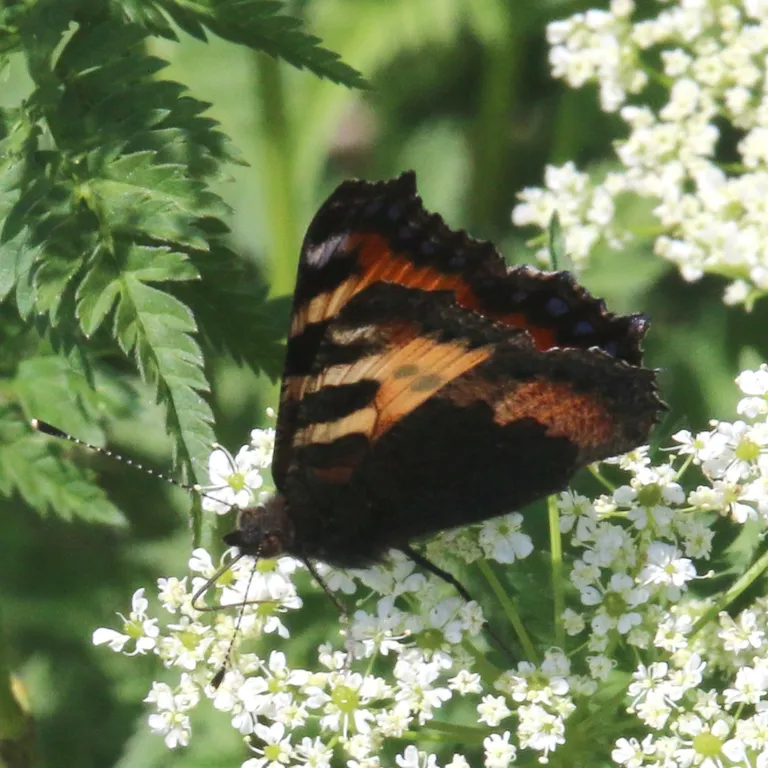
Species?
Aglais urticae
